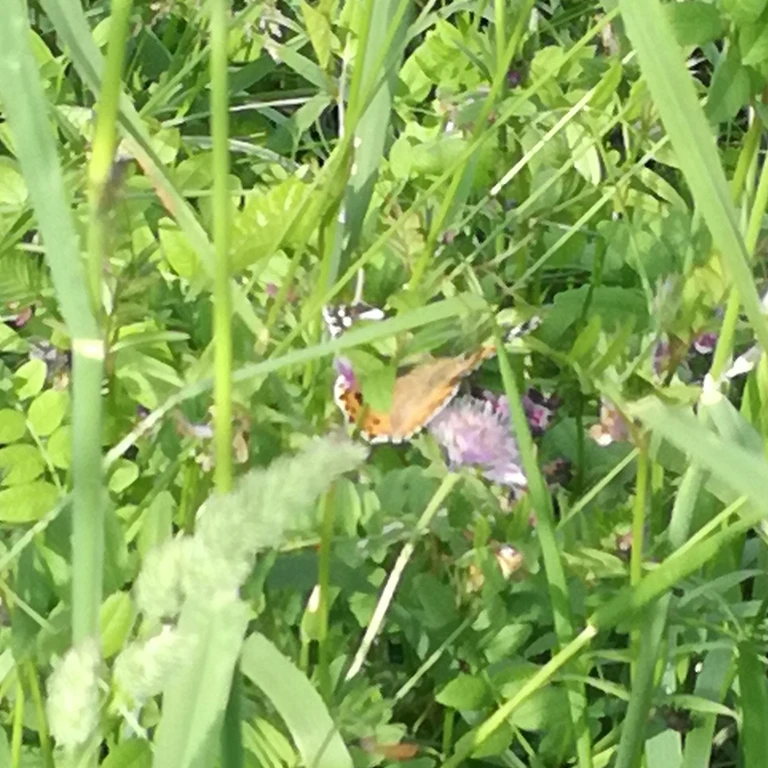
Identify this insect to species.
Vanessa cardui
